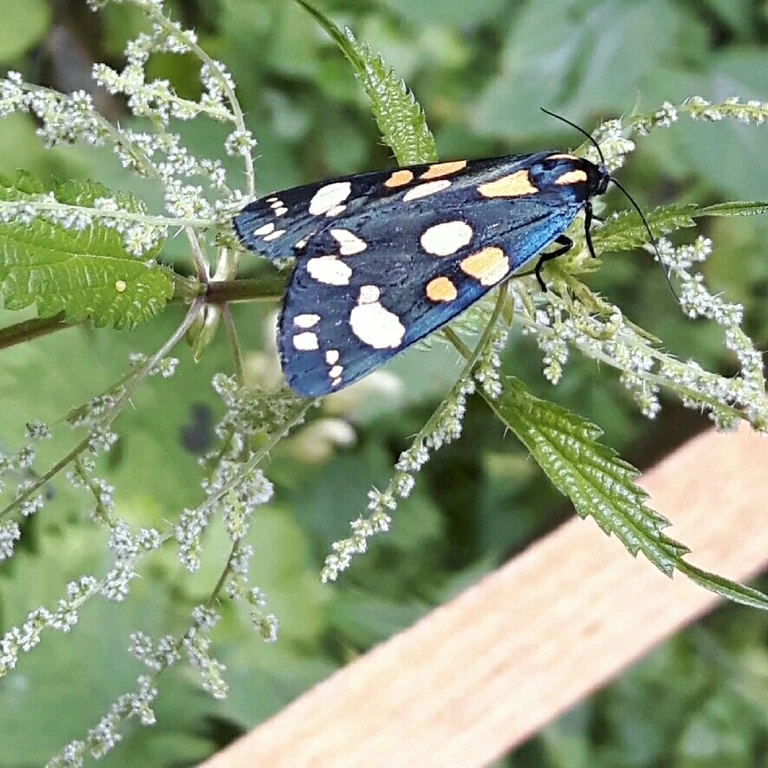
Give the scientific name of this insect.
Callimorpha dominula
